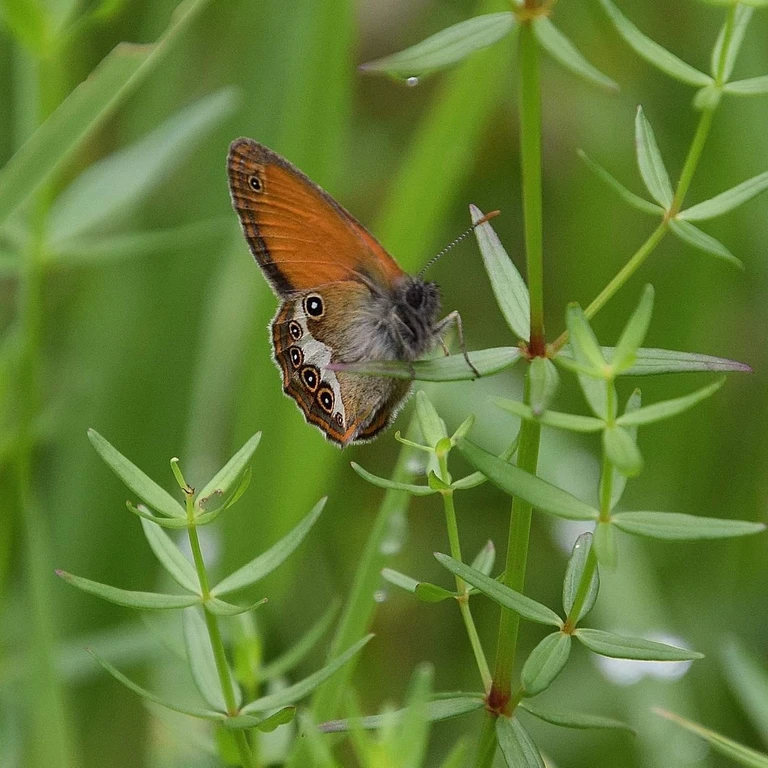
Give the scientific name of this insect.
Coenonympha arcania
